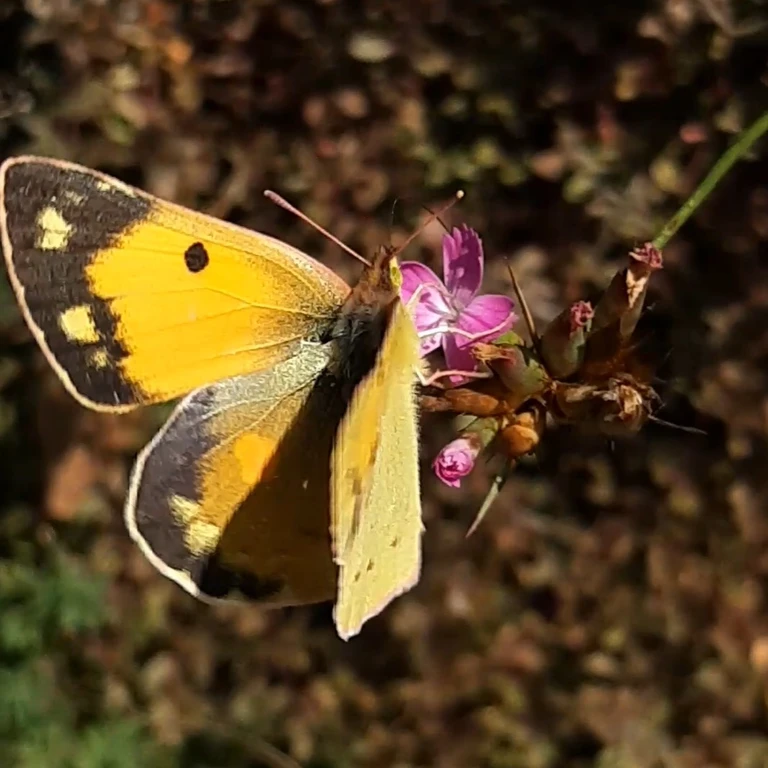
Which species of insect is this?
Colias croceus
